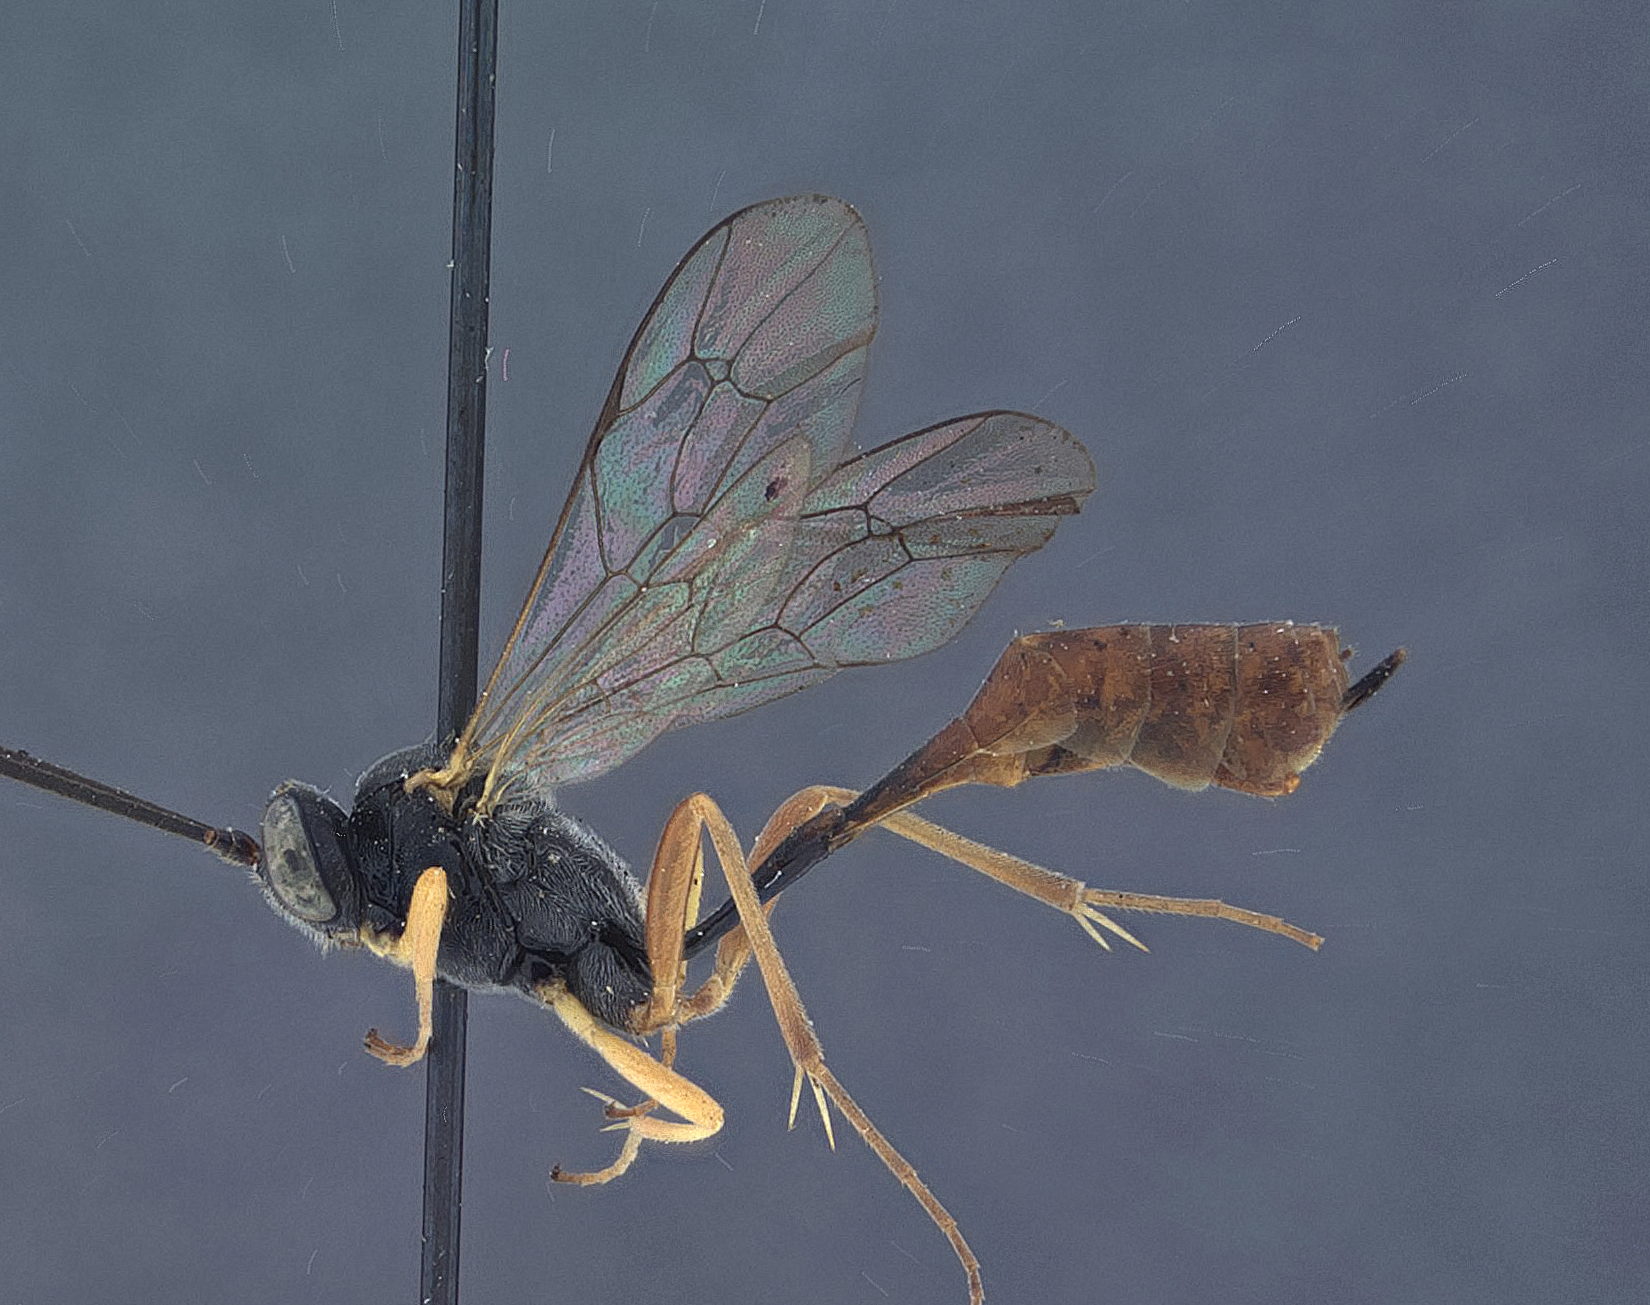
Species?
Campoplegidea gracilis
